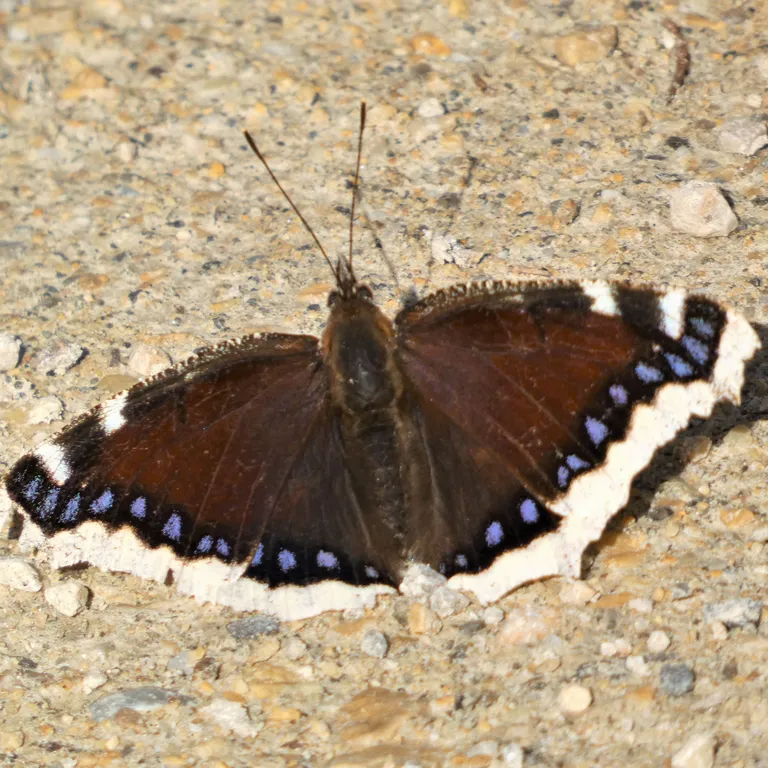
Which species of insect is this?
Nymphalis antiopa
